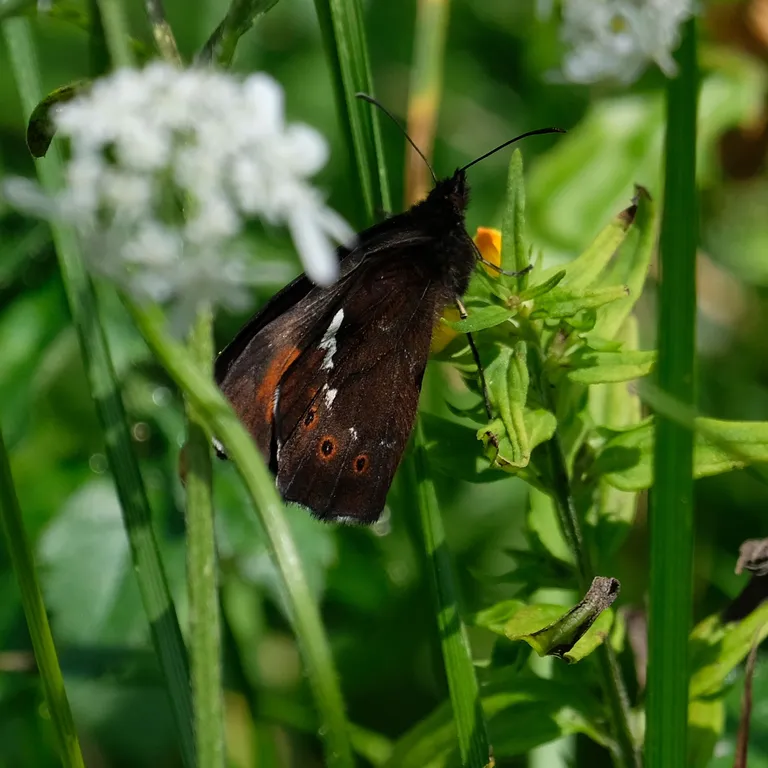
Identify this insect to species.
Erebia ligea
